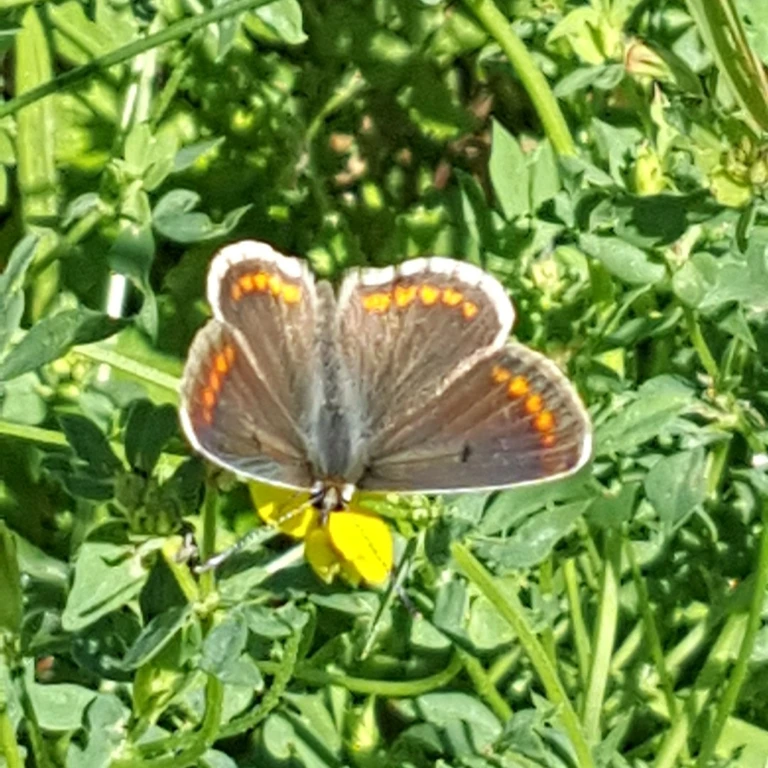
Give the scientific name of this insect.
Aricia agestis/artaxerxes
